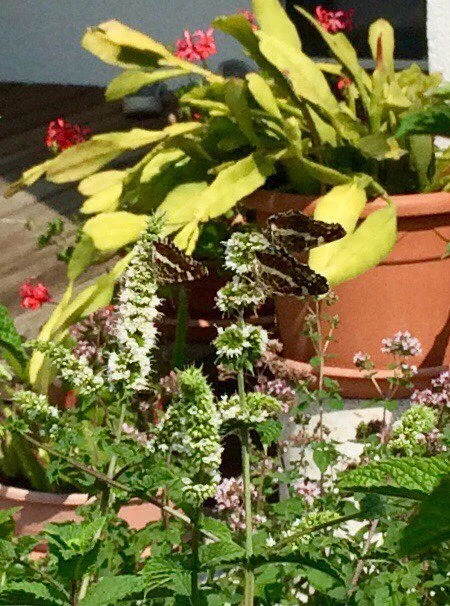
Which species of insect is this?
Araschnia levana
